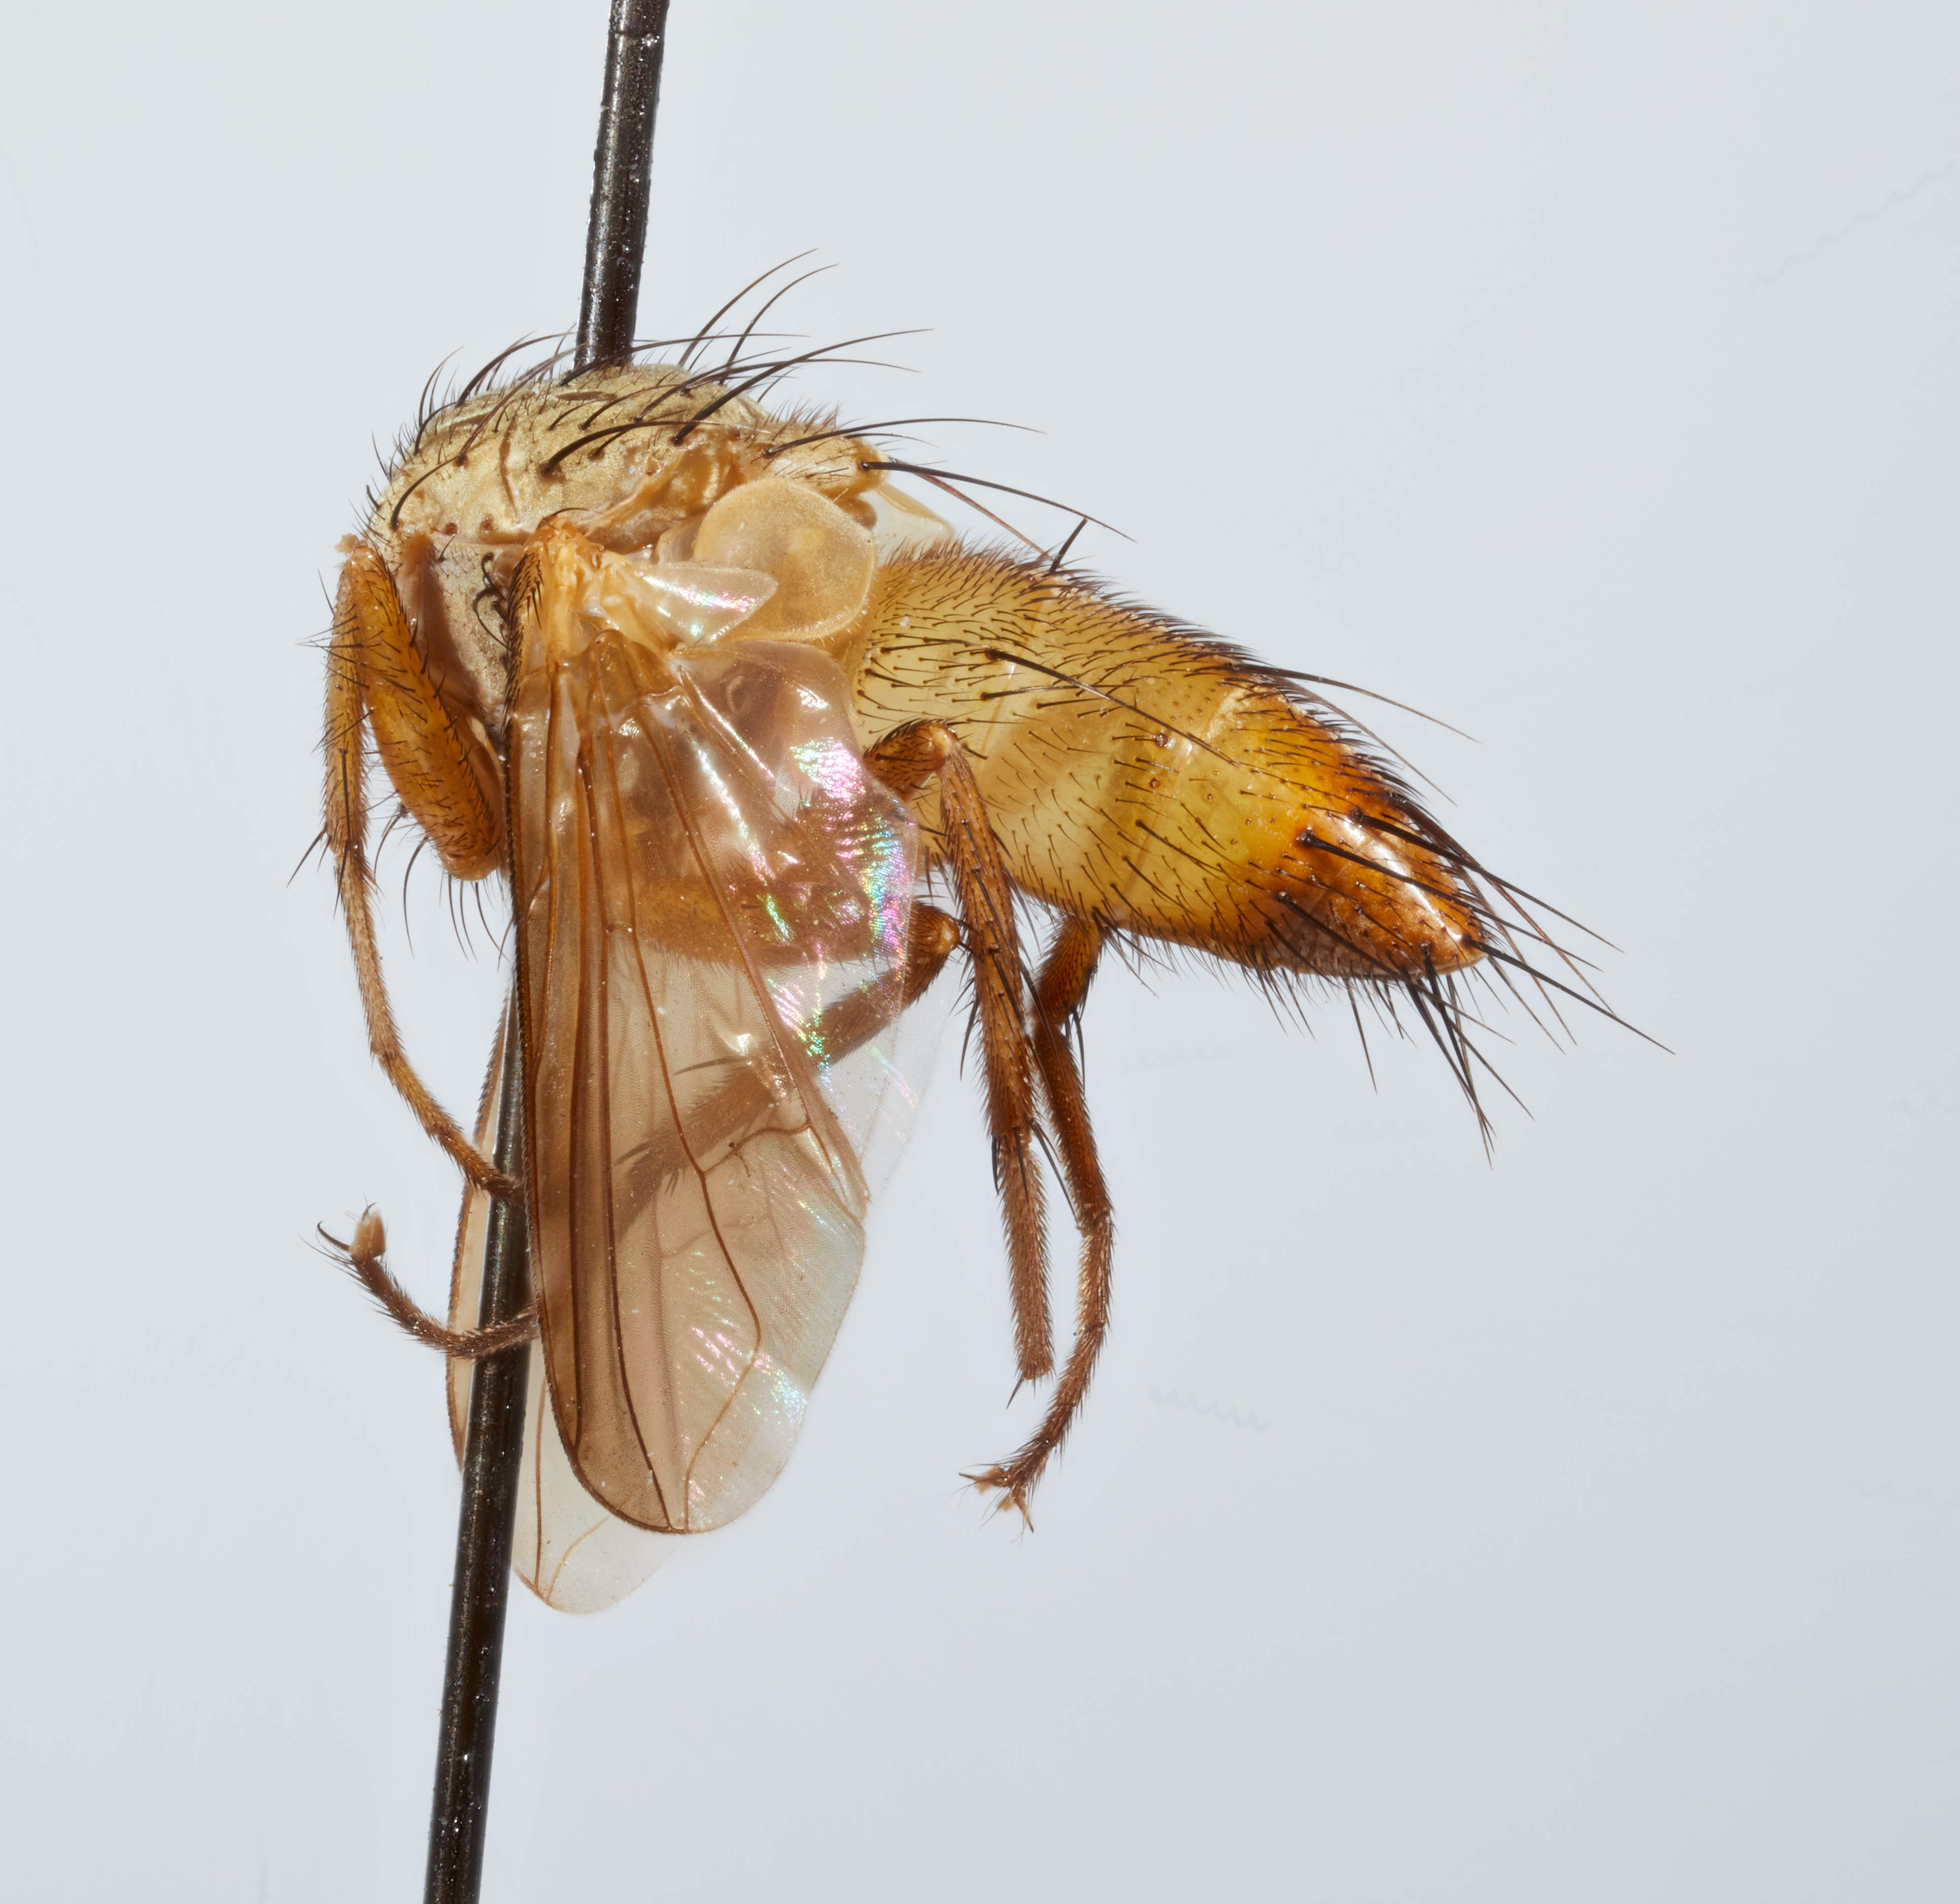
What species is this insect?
Opsoleskia flava
